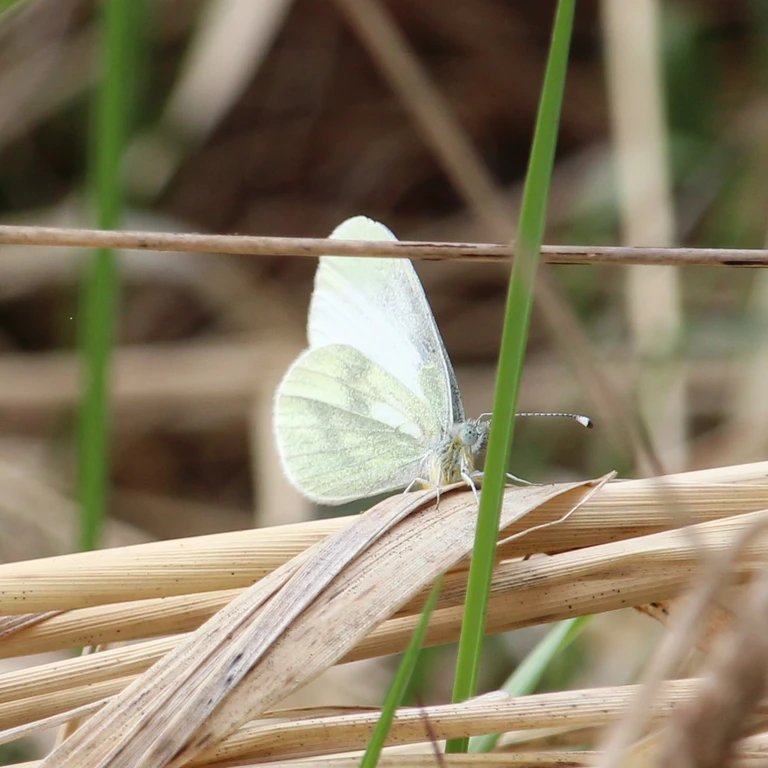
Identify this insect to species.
Leptidea sinapis/juvernica
